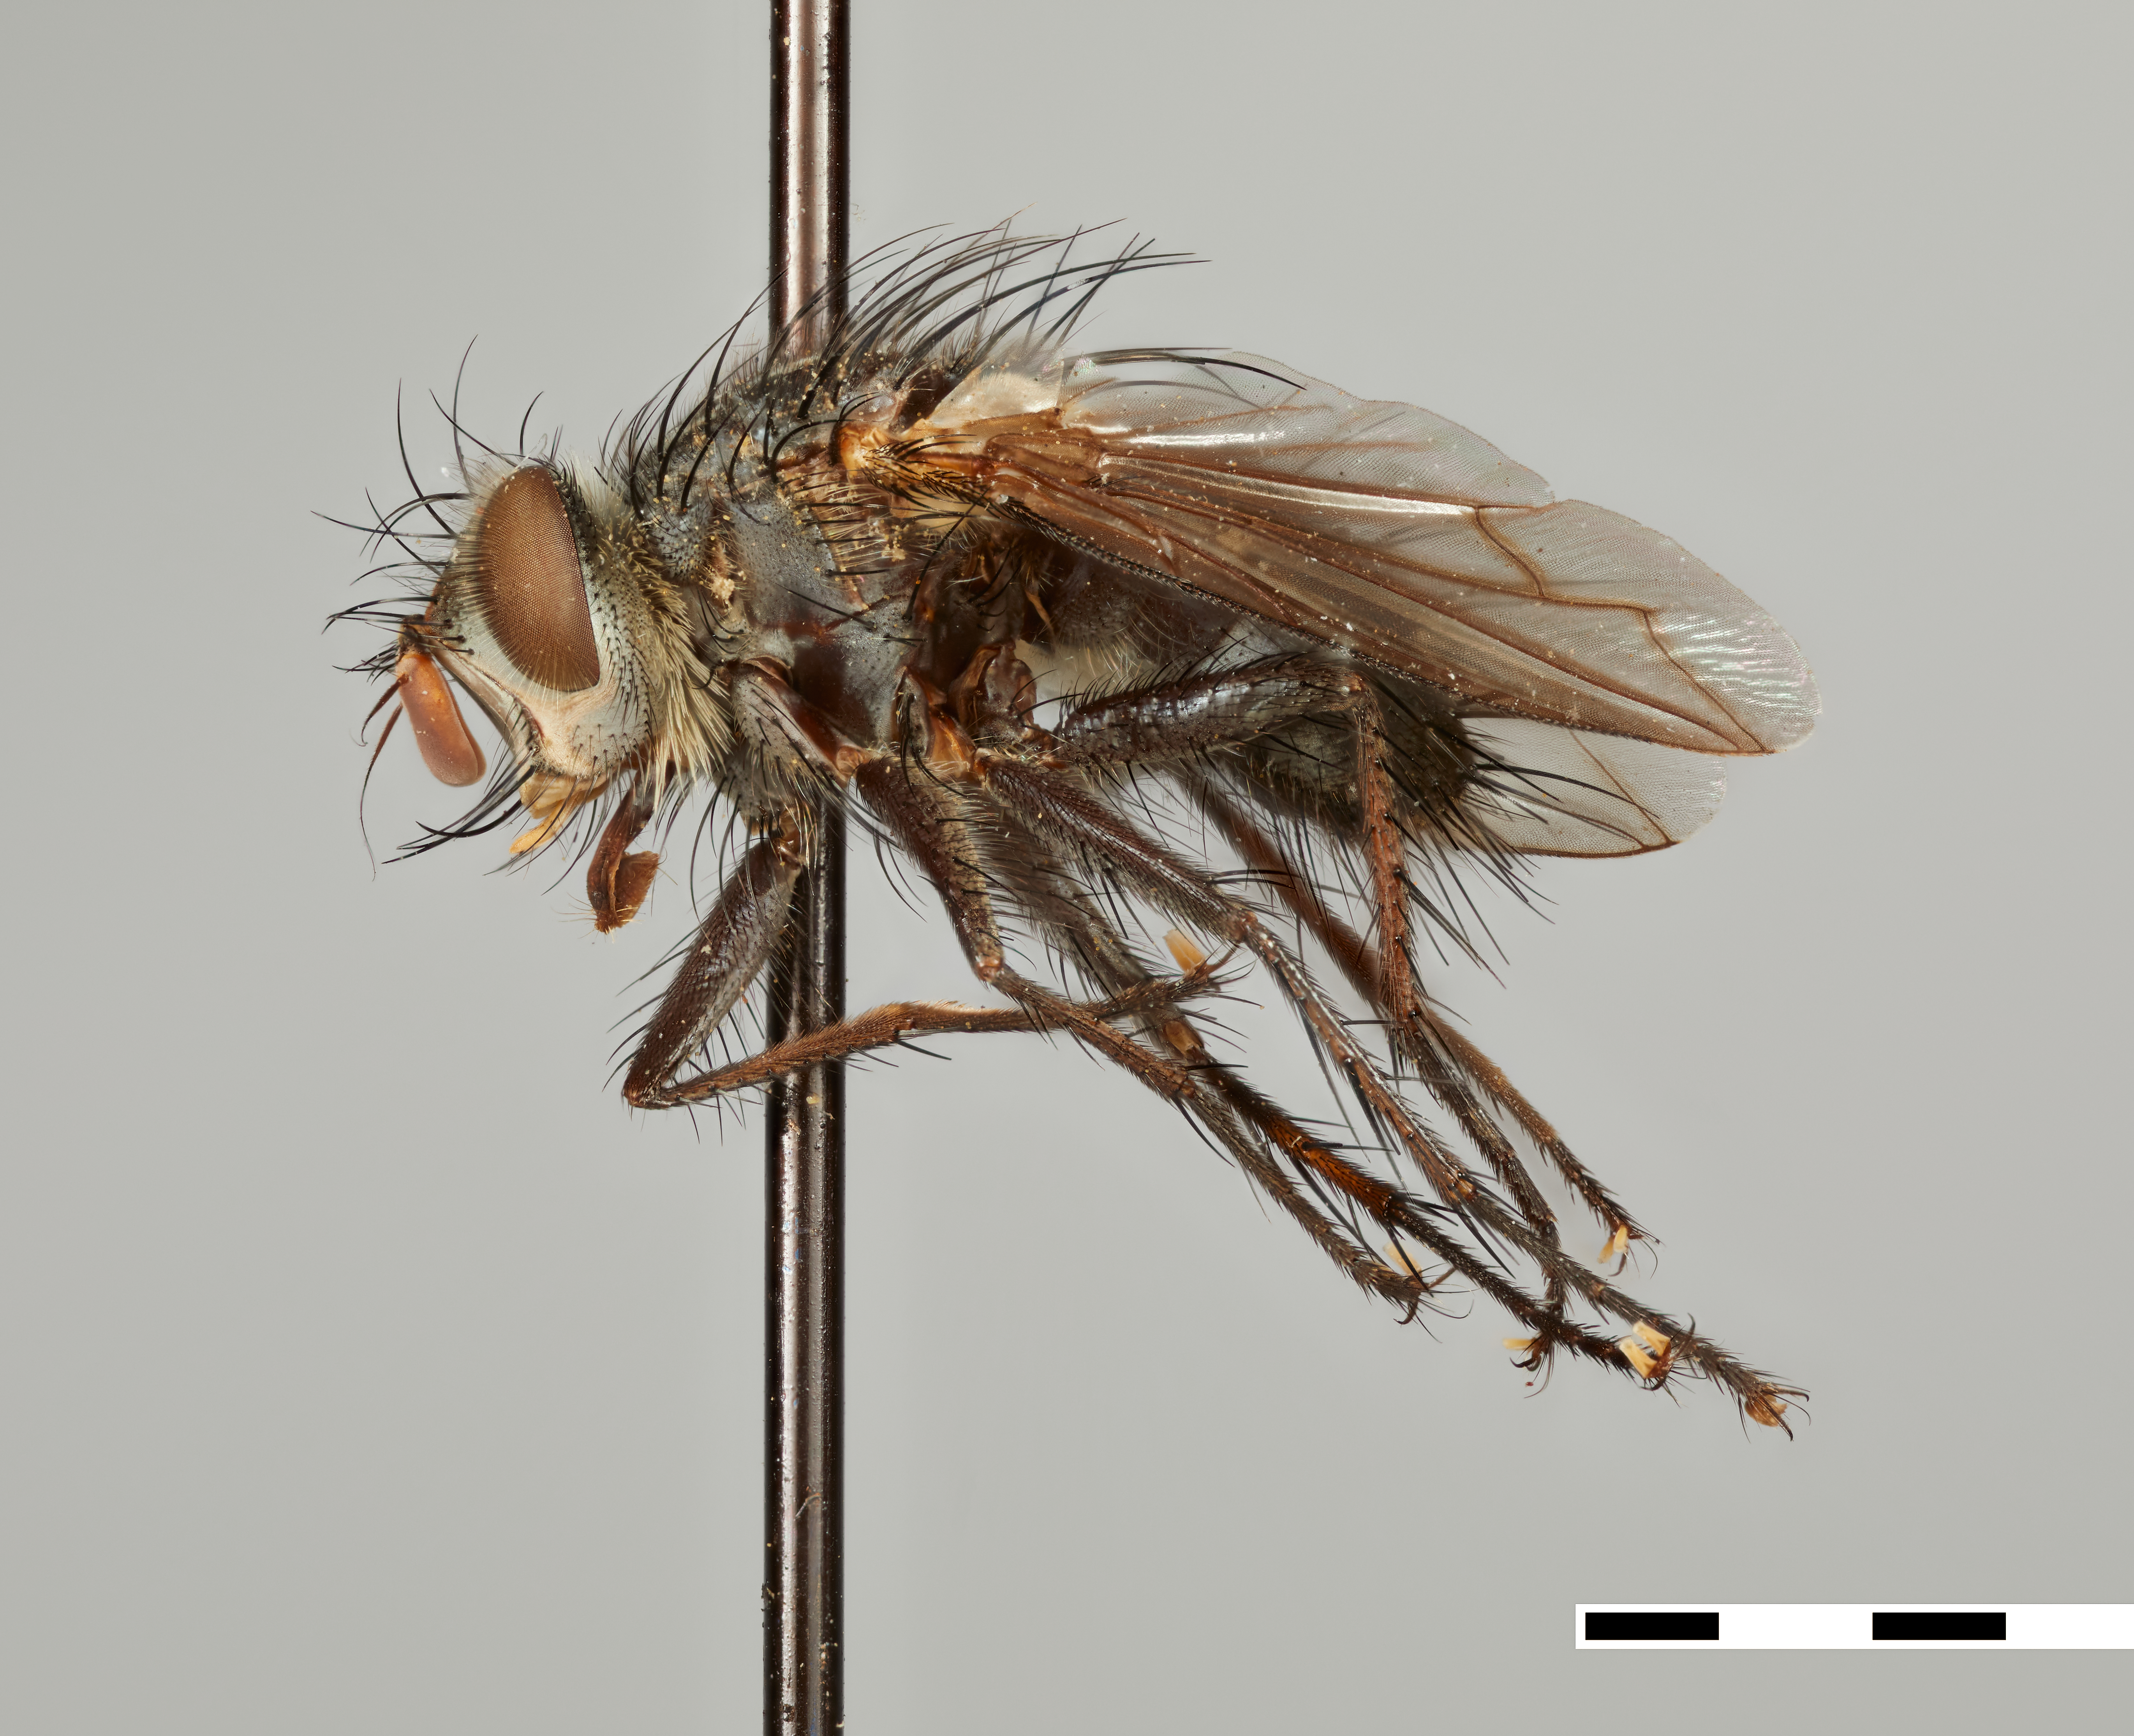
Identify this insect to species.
Charapemyia calida
